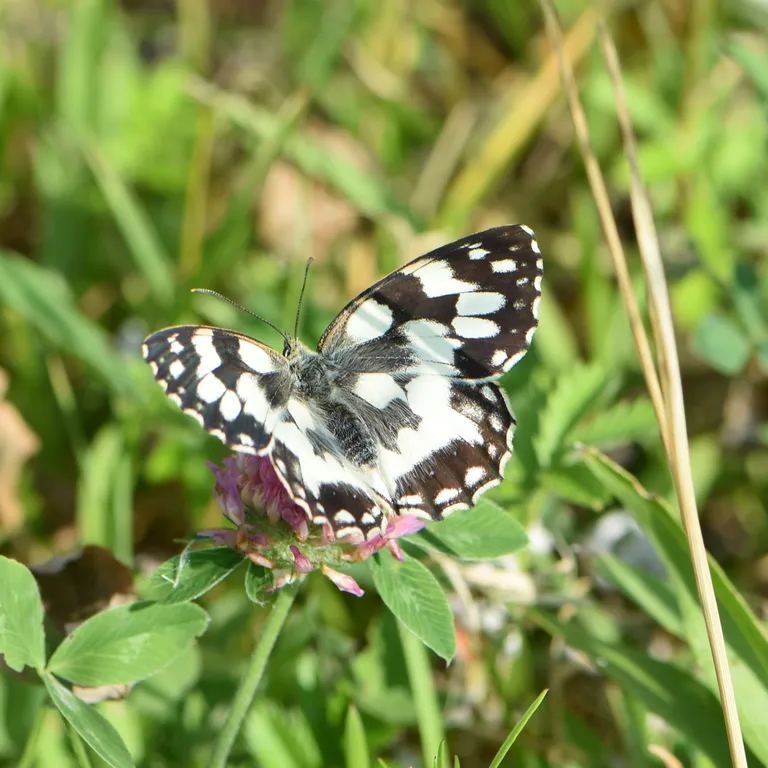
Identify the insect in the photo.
Melanargia galathea
